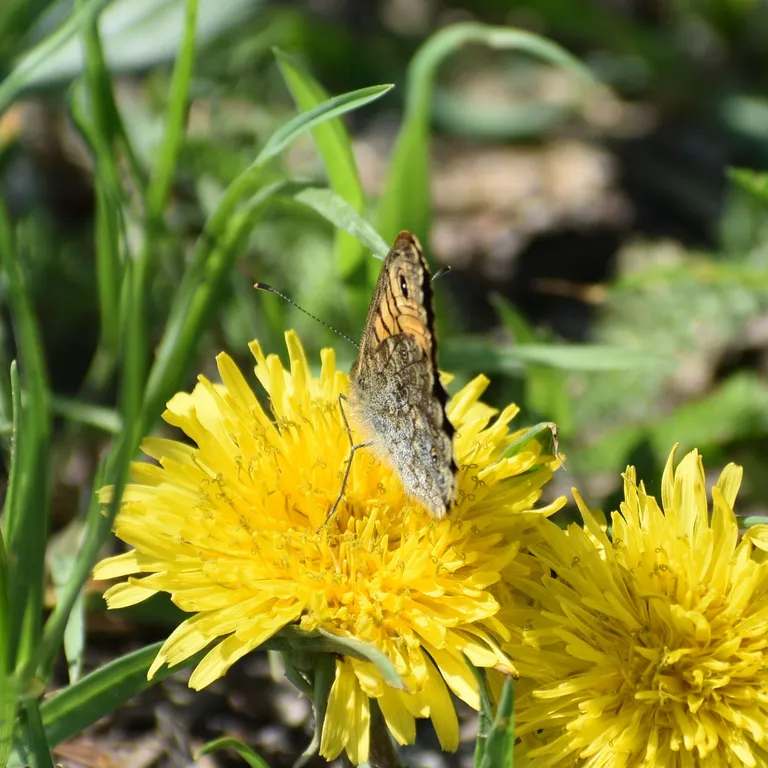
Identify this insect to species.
Lasiommata megera (also Pararge megera)
